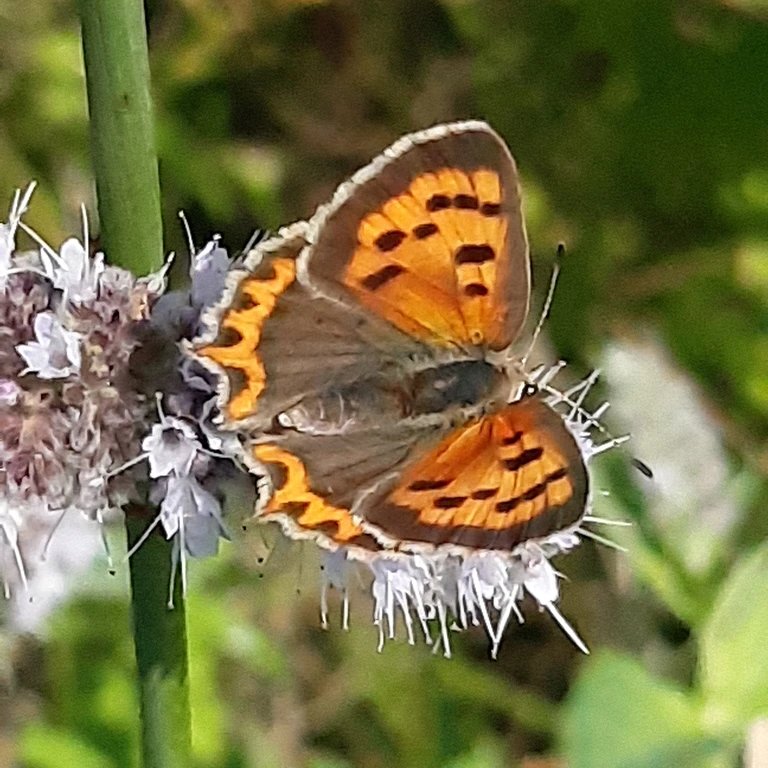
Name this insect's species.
Lycaena phlaeas
